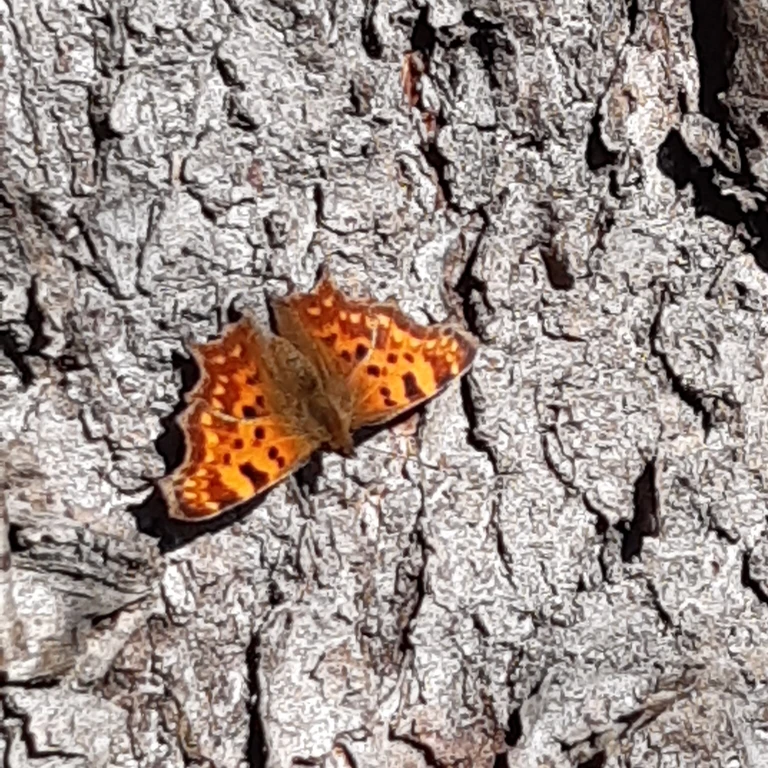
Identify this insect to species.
Polygonia c-album
